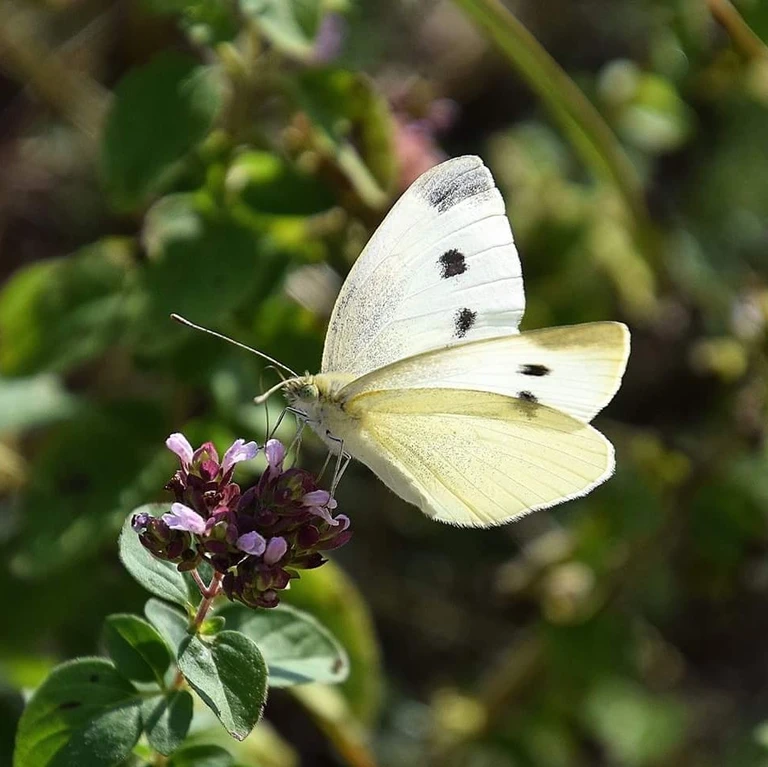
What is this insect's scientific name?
Pieris rapae
